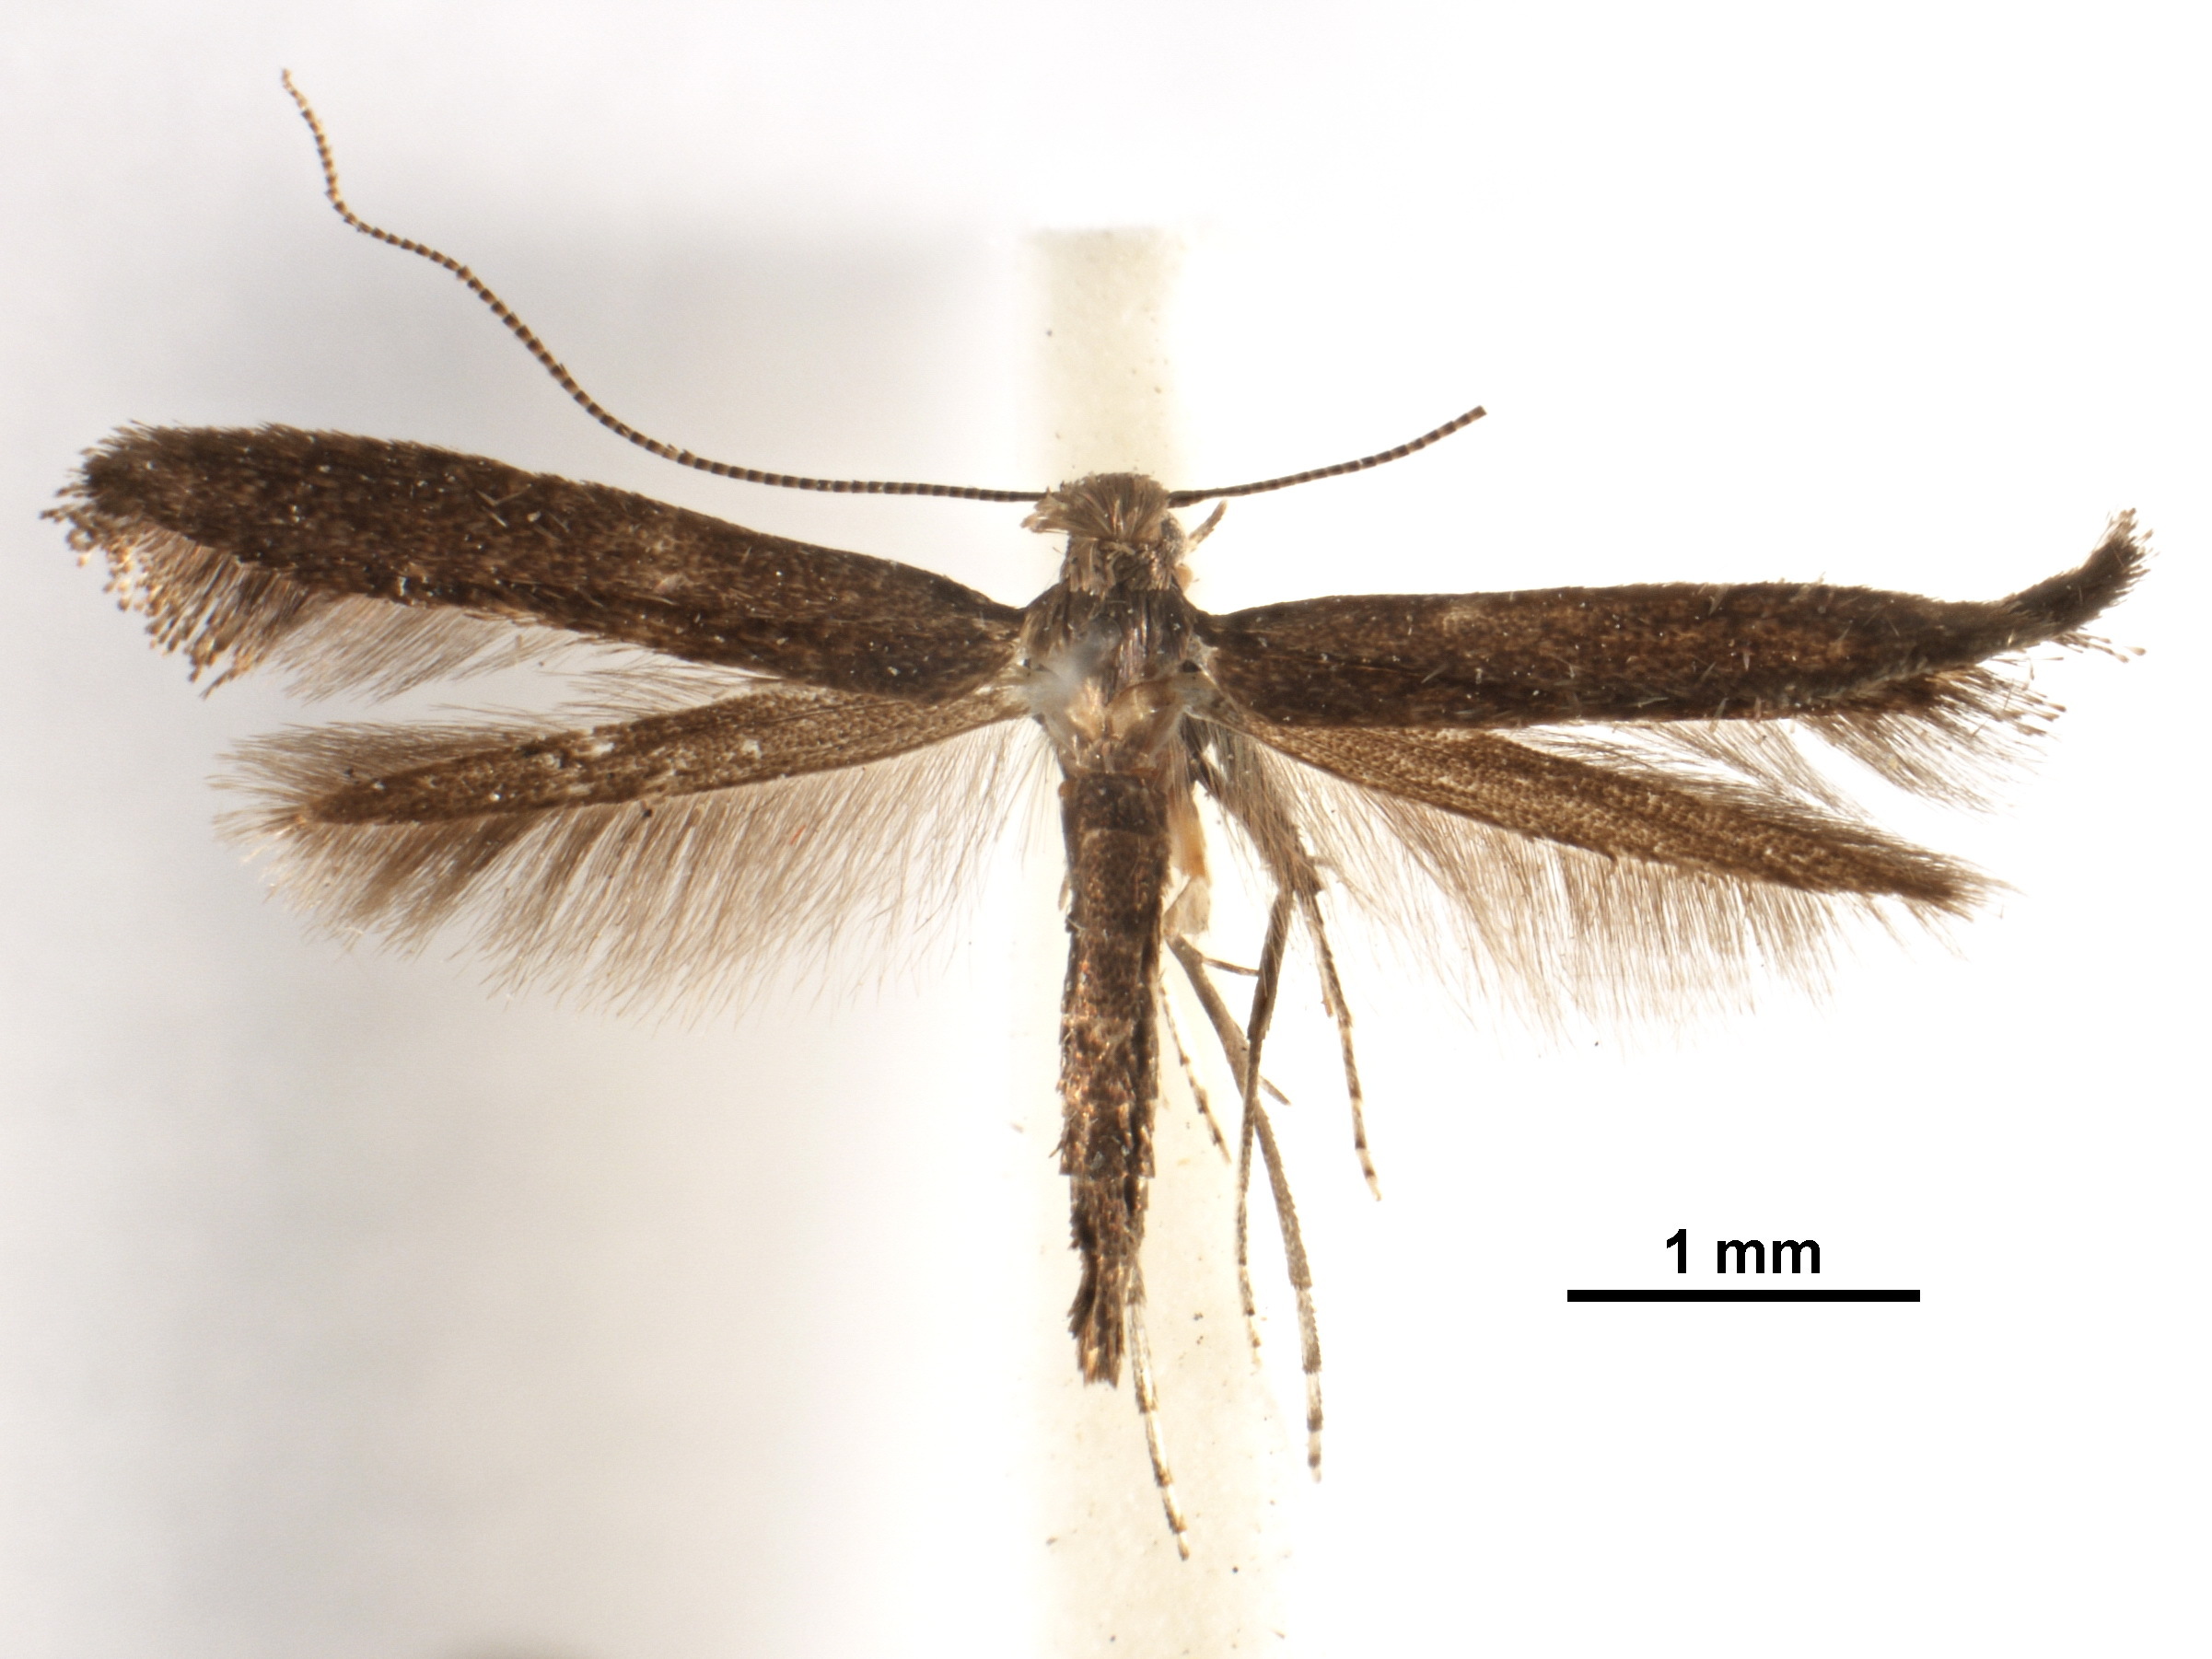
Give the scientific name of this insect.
Caloptilia clastopetra
